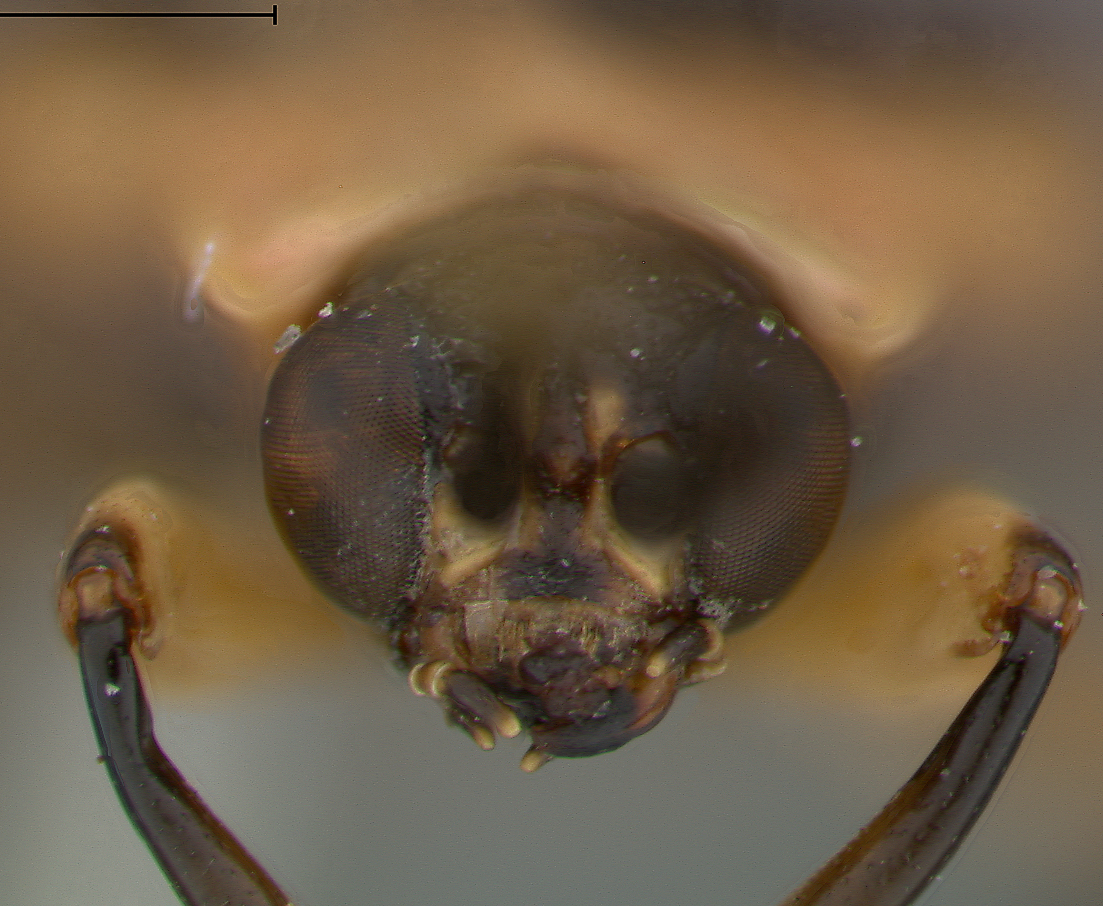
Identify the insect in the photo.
Cephaloleia apicata
